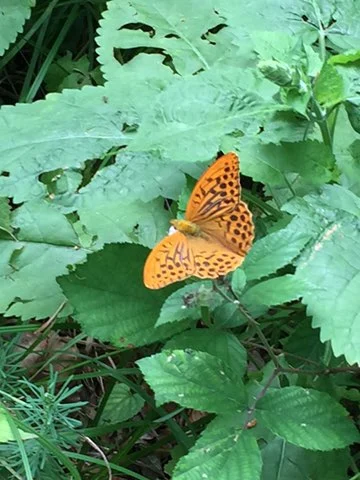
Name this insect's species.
Argynnis paphia
